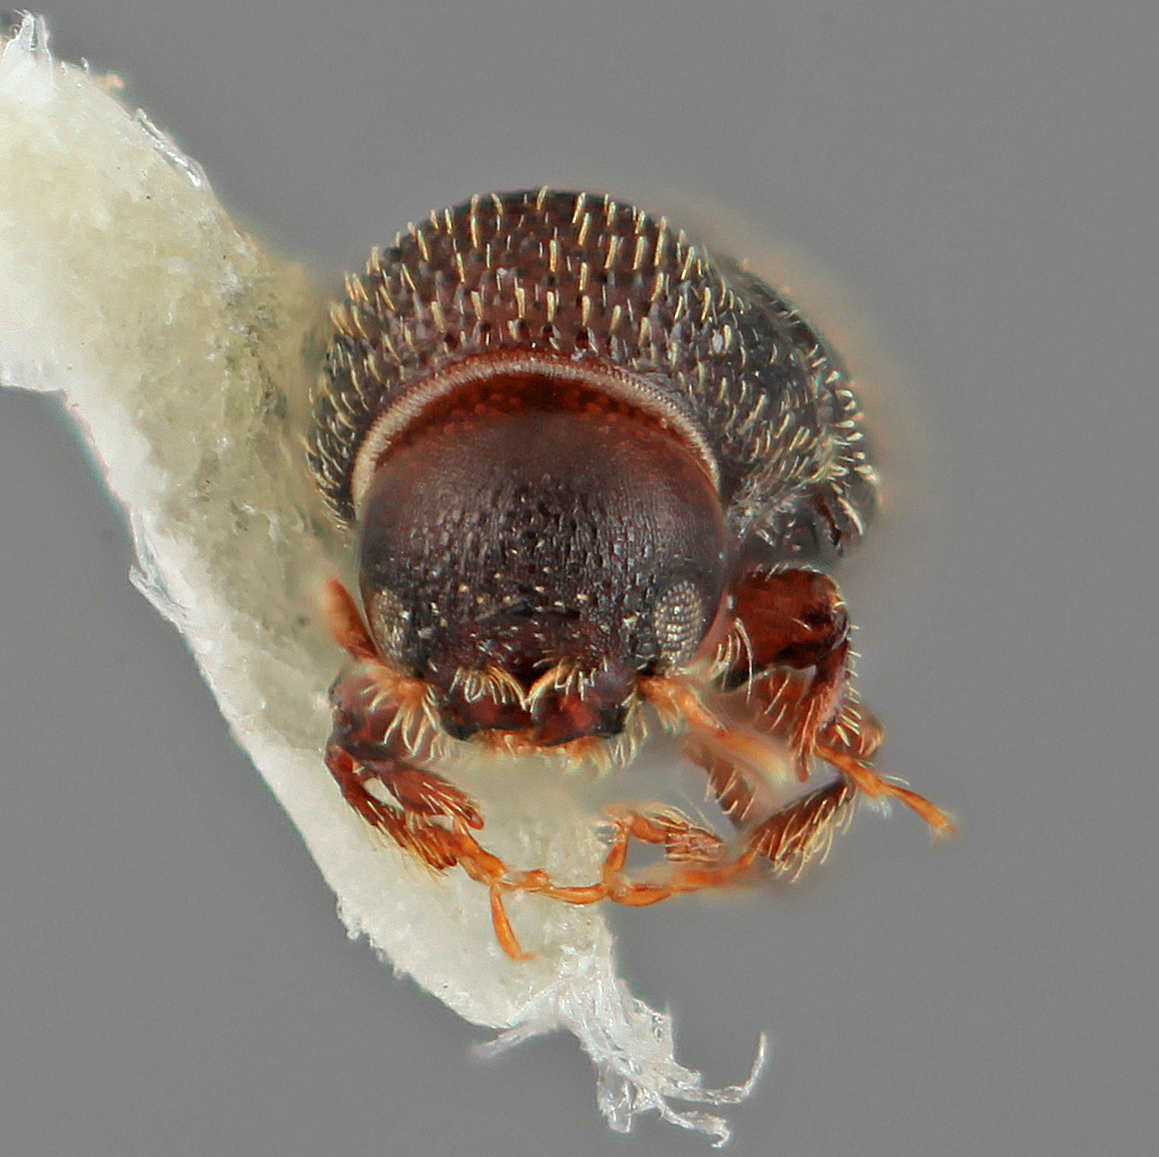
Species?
Hylocurus verrucosus
